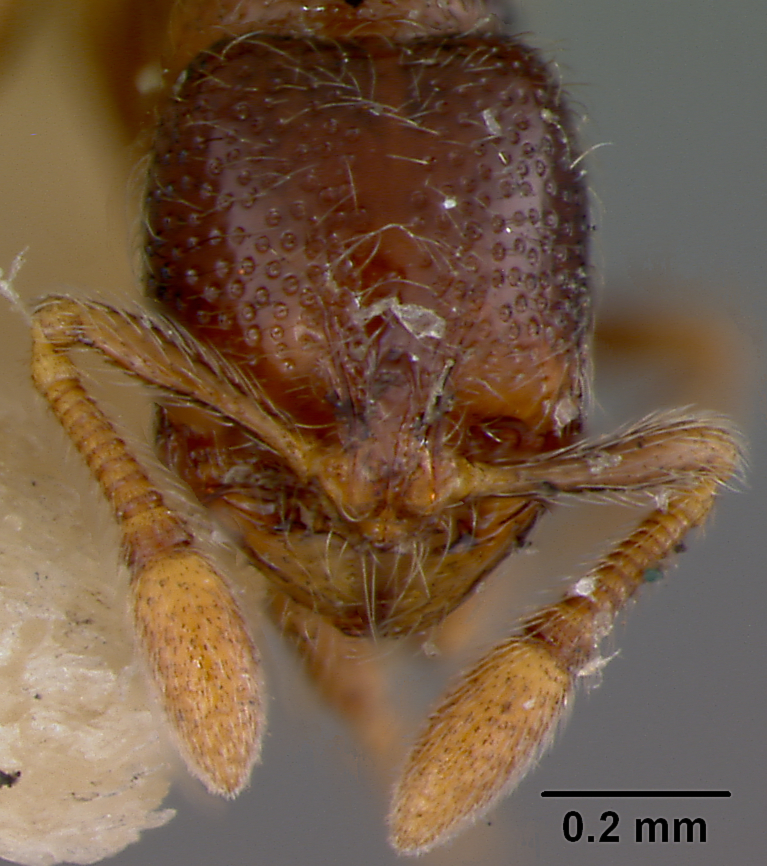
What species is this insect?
Adelomyrmex hirsutus
